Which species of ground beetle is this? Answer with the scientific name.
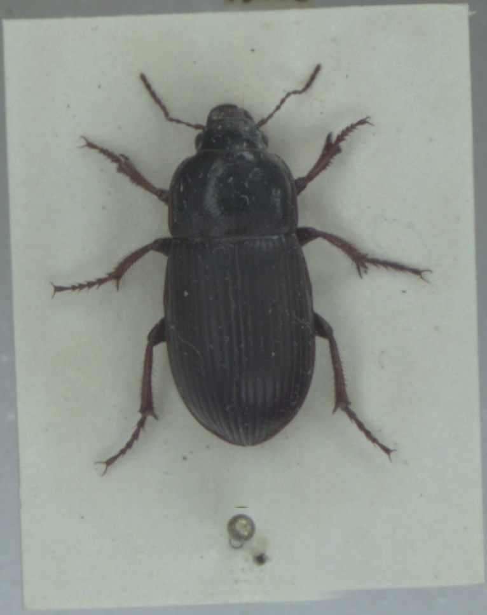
Zabrus tenebrioides
